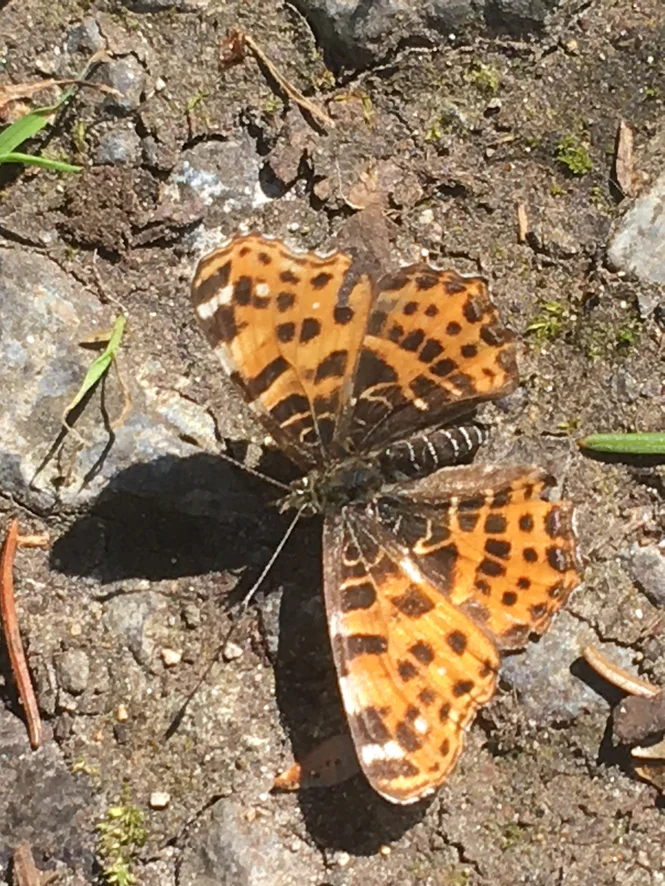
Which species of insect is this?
Araschnia levana
